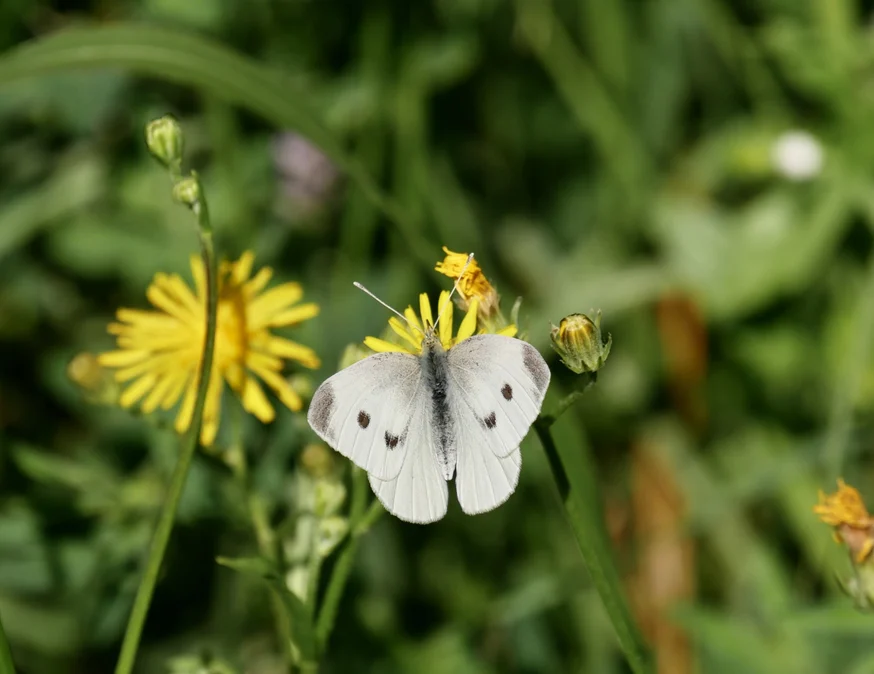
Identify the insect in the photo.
Pieris rapae
